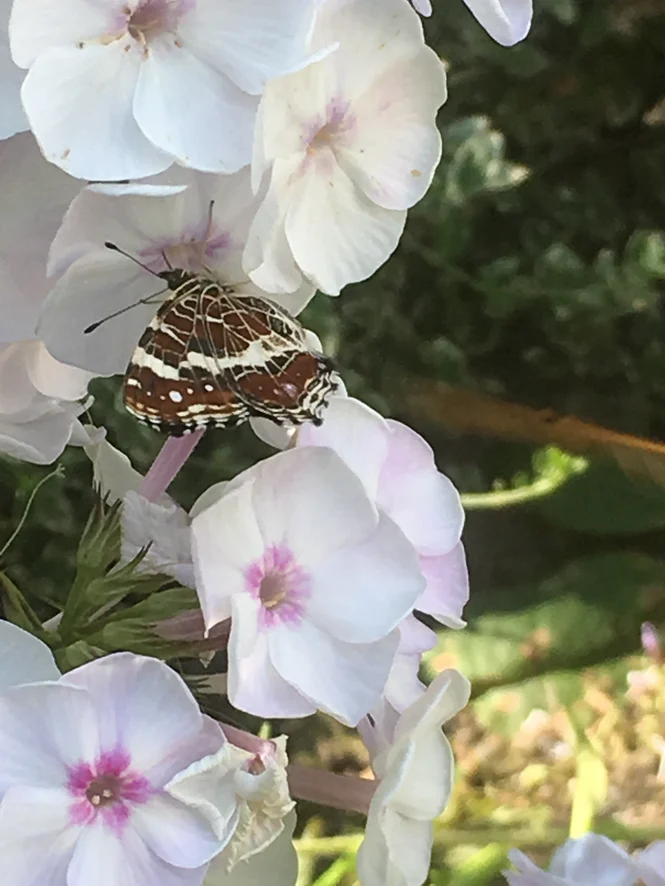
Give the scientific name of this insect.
Araschnia levana
